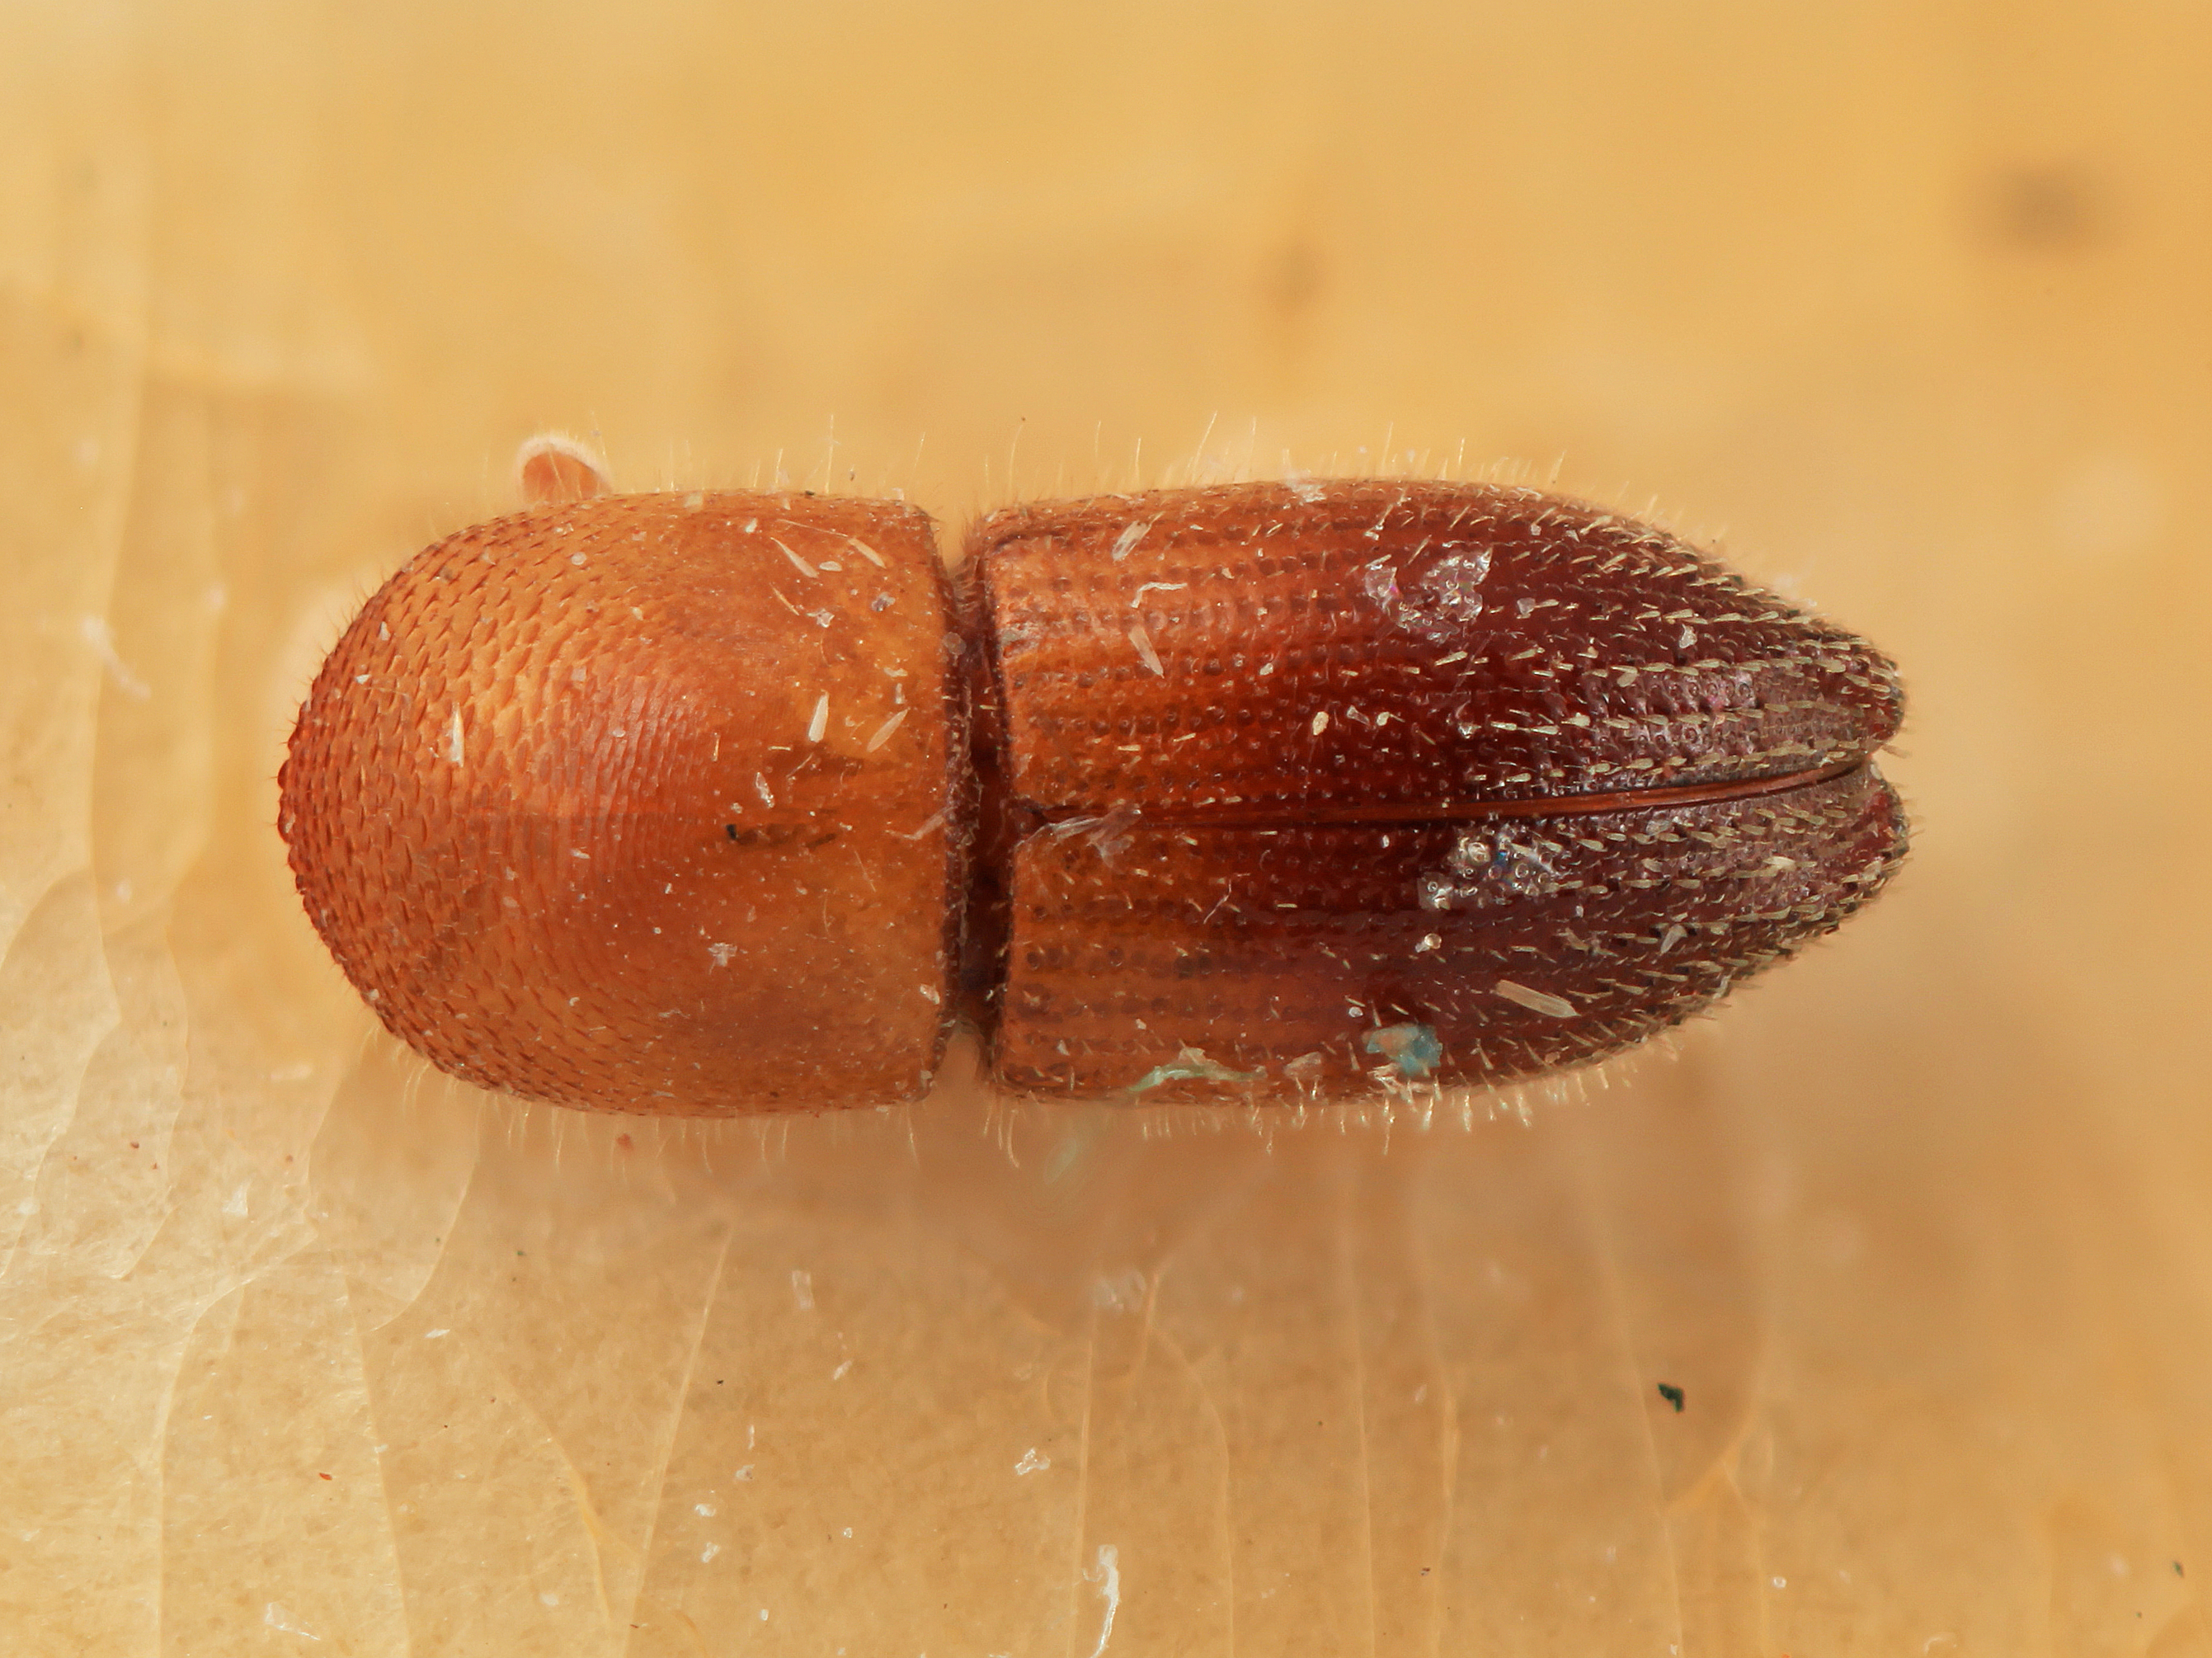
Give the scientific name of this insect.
Coptoborus schulzi
